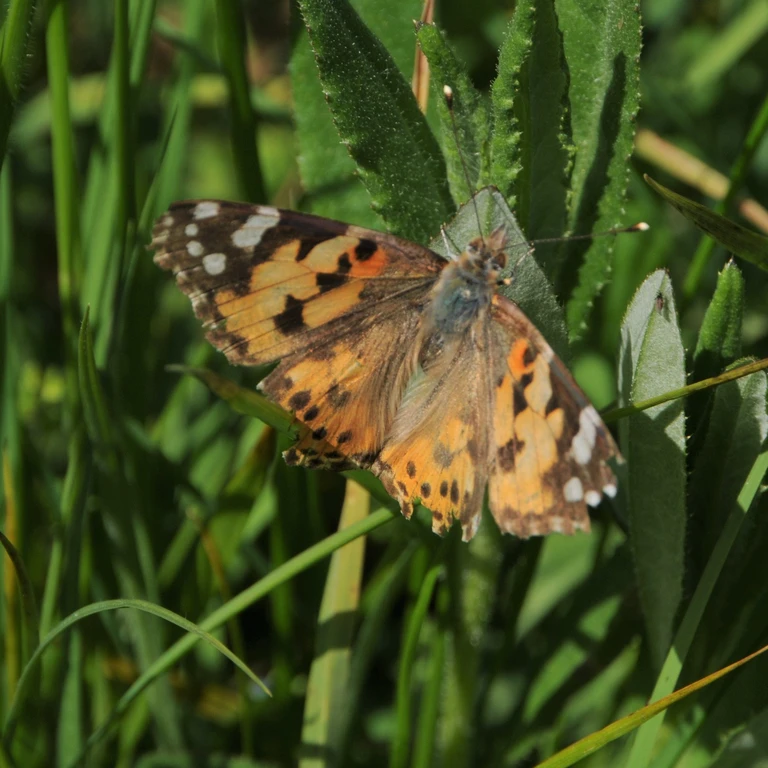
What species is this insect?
Vanessa cardui
